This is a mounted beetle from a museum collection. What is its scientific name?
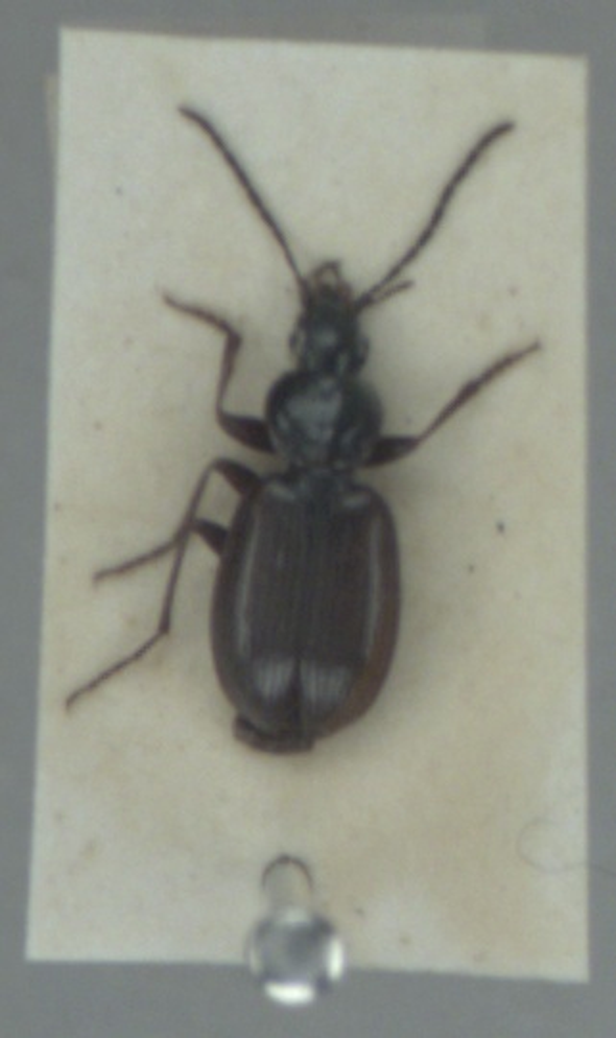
Agonum fuliginosum
